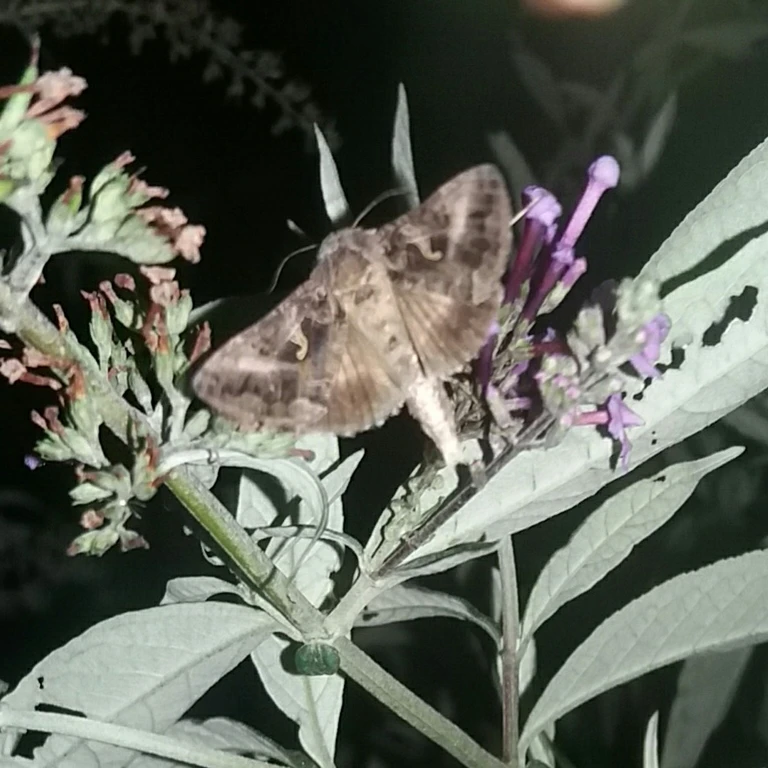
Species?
Autographa gamma
